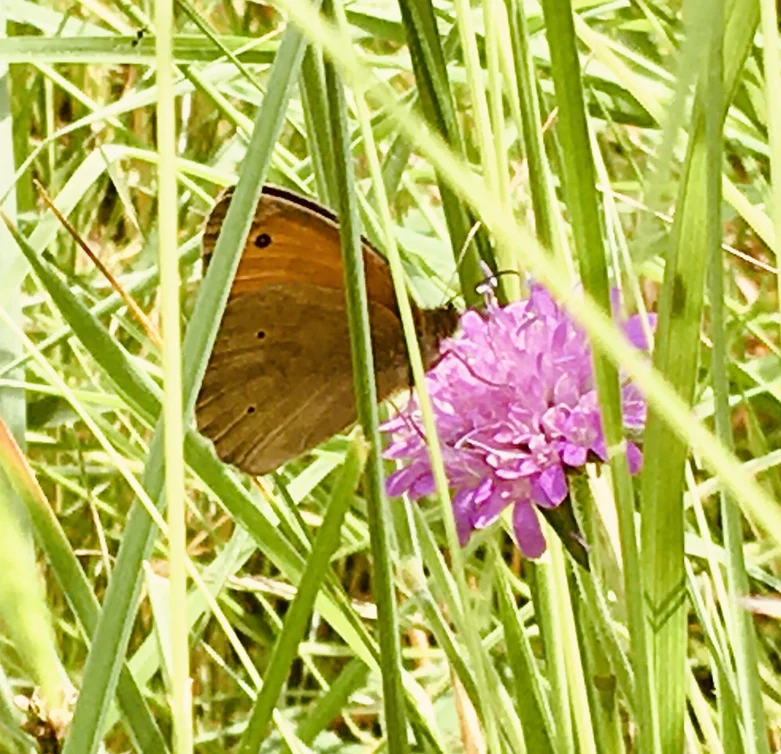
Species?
Maniola jurtina
